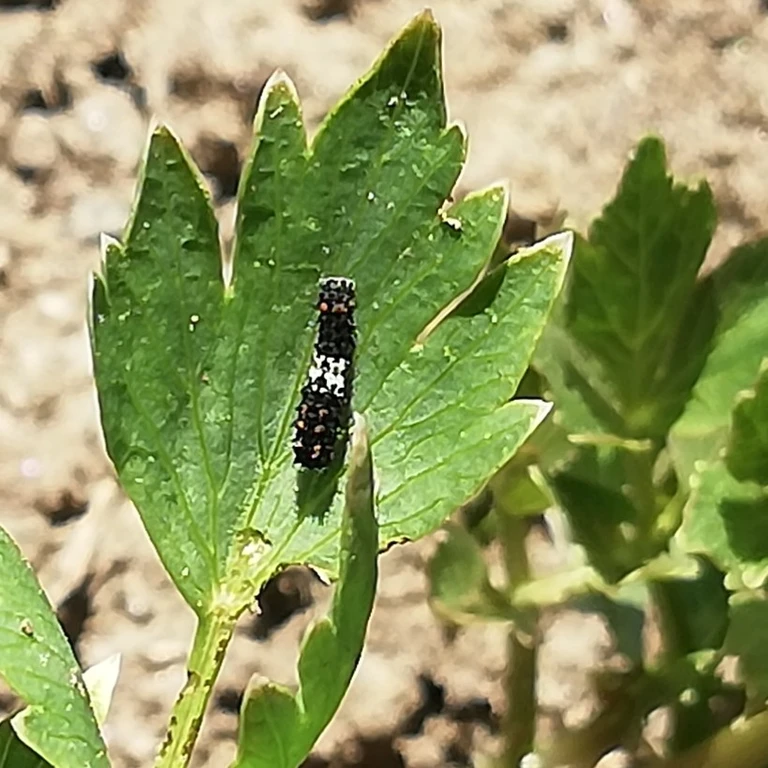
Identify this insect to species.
Papilio machaon
